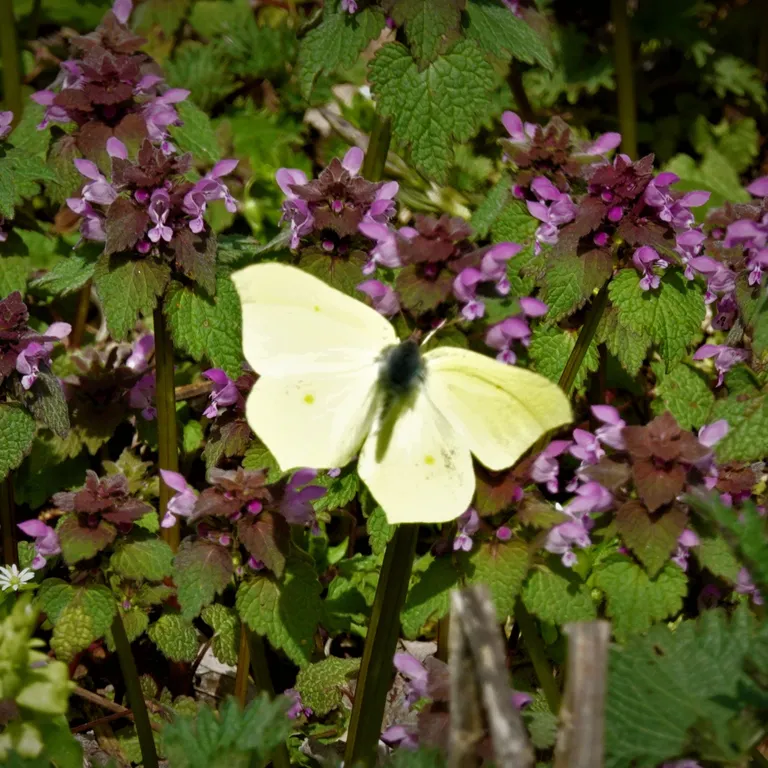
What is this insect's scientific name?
Gonepteryx rhamni
